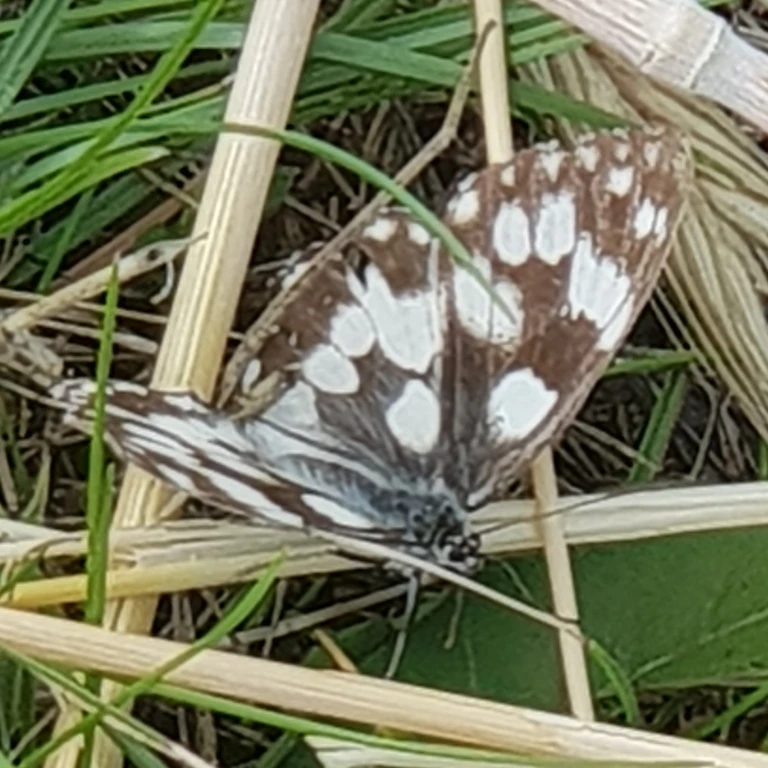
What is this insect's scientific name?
Melanargia galathea
